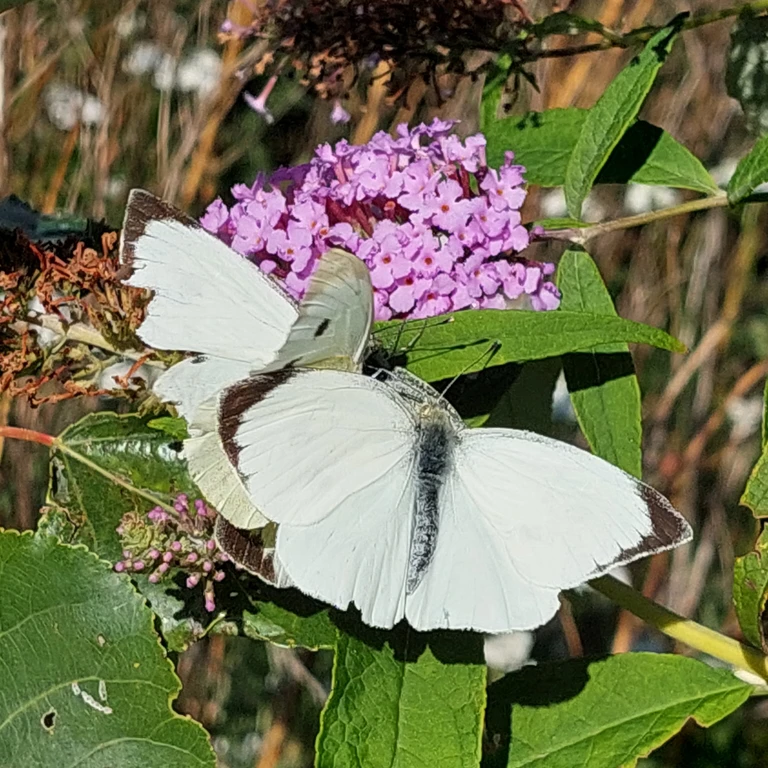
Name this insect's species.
Pieris brassicae
